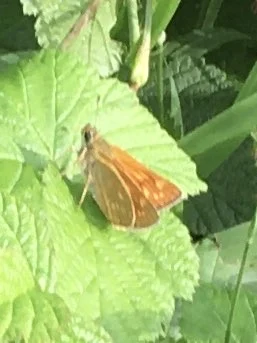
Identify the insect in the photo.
Ochlodes sylvanus (also Ochlodes venata)
